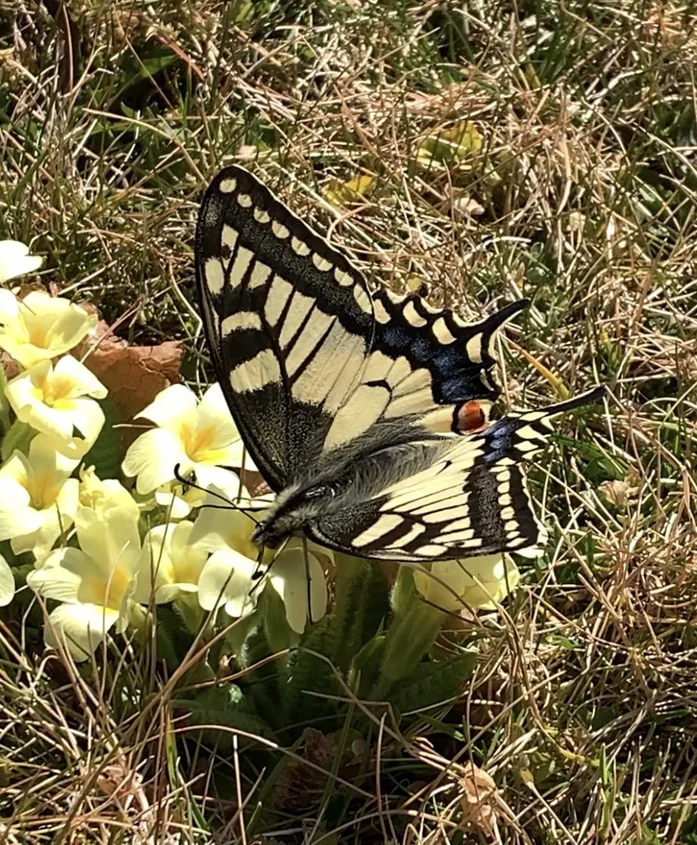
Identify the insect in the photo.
Papilio machaon
